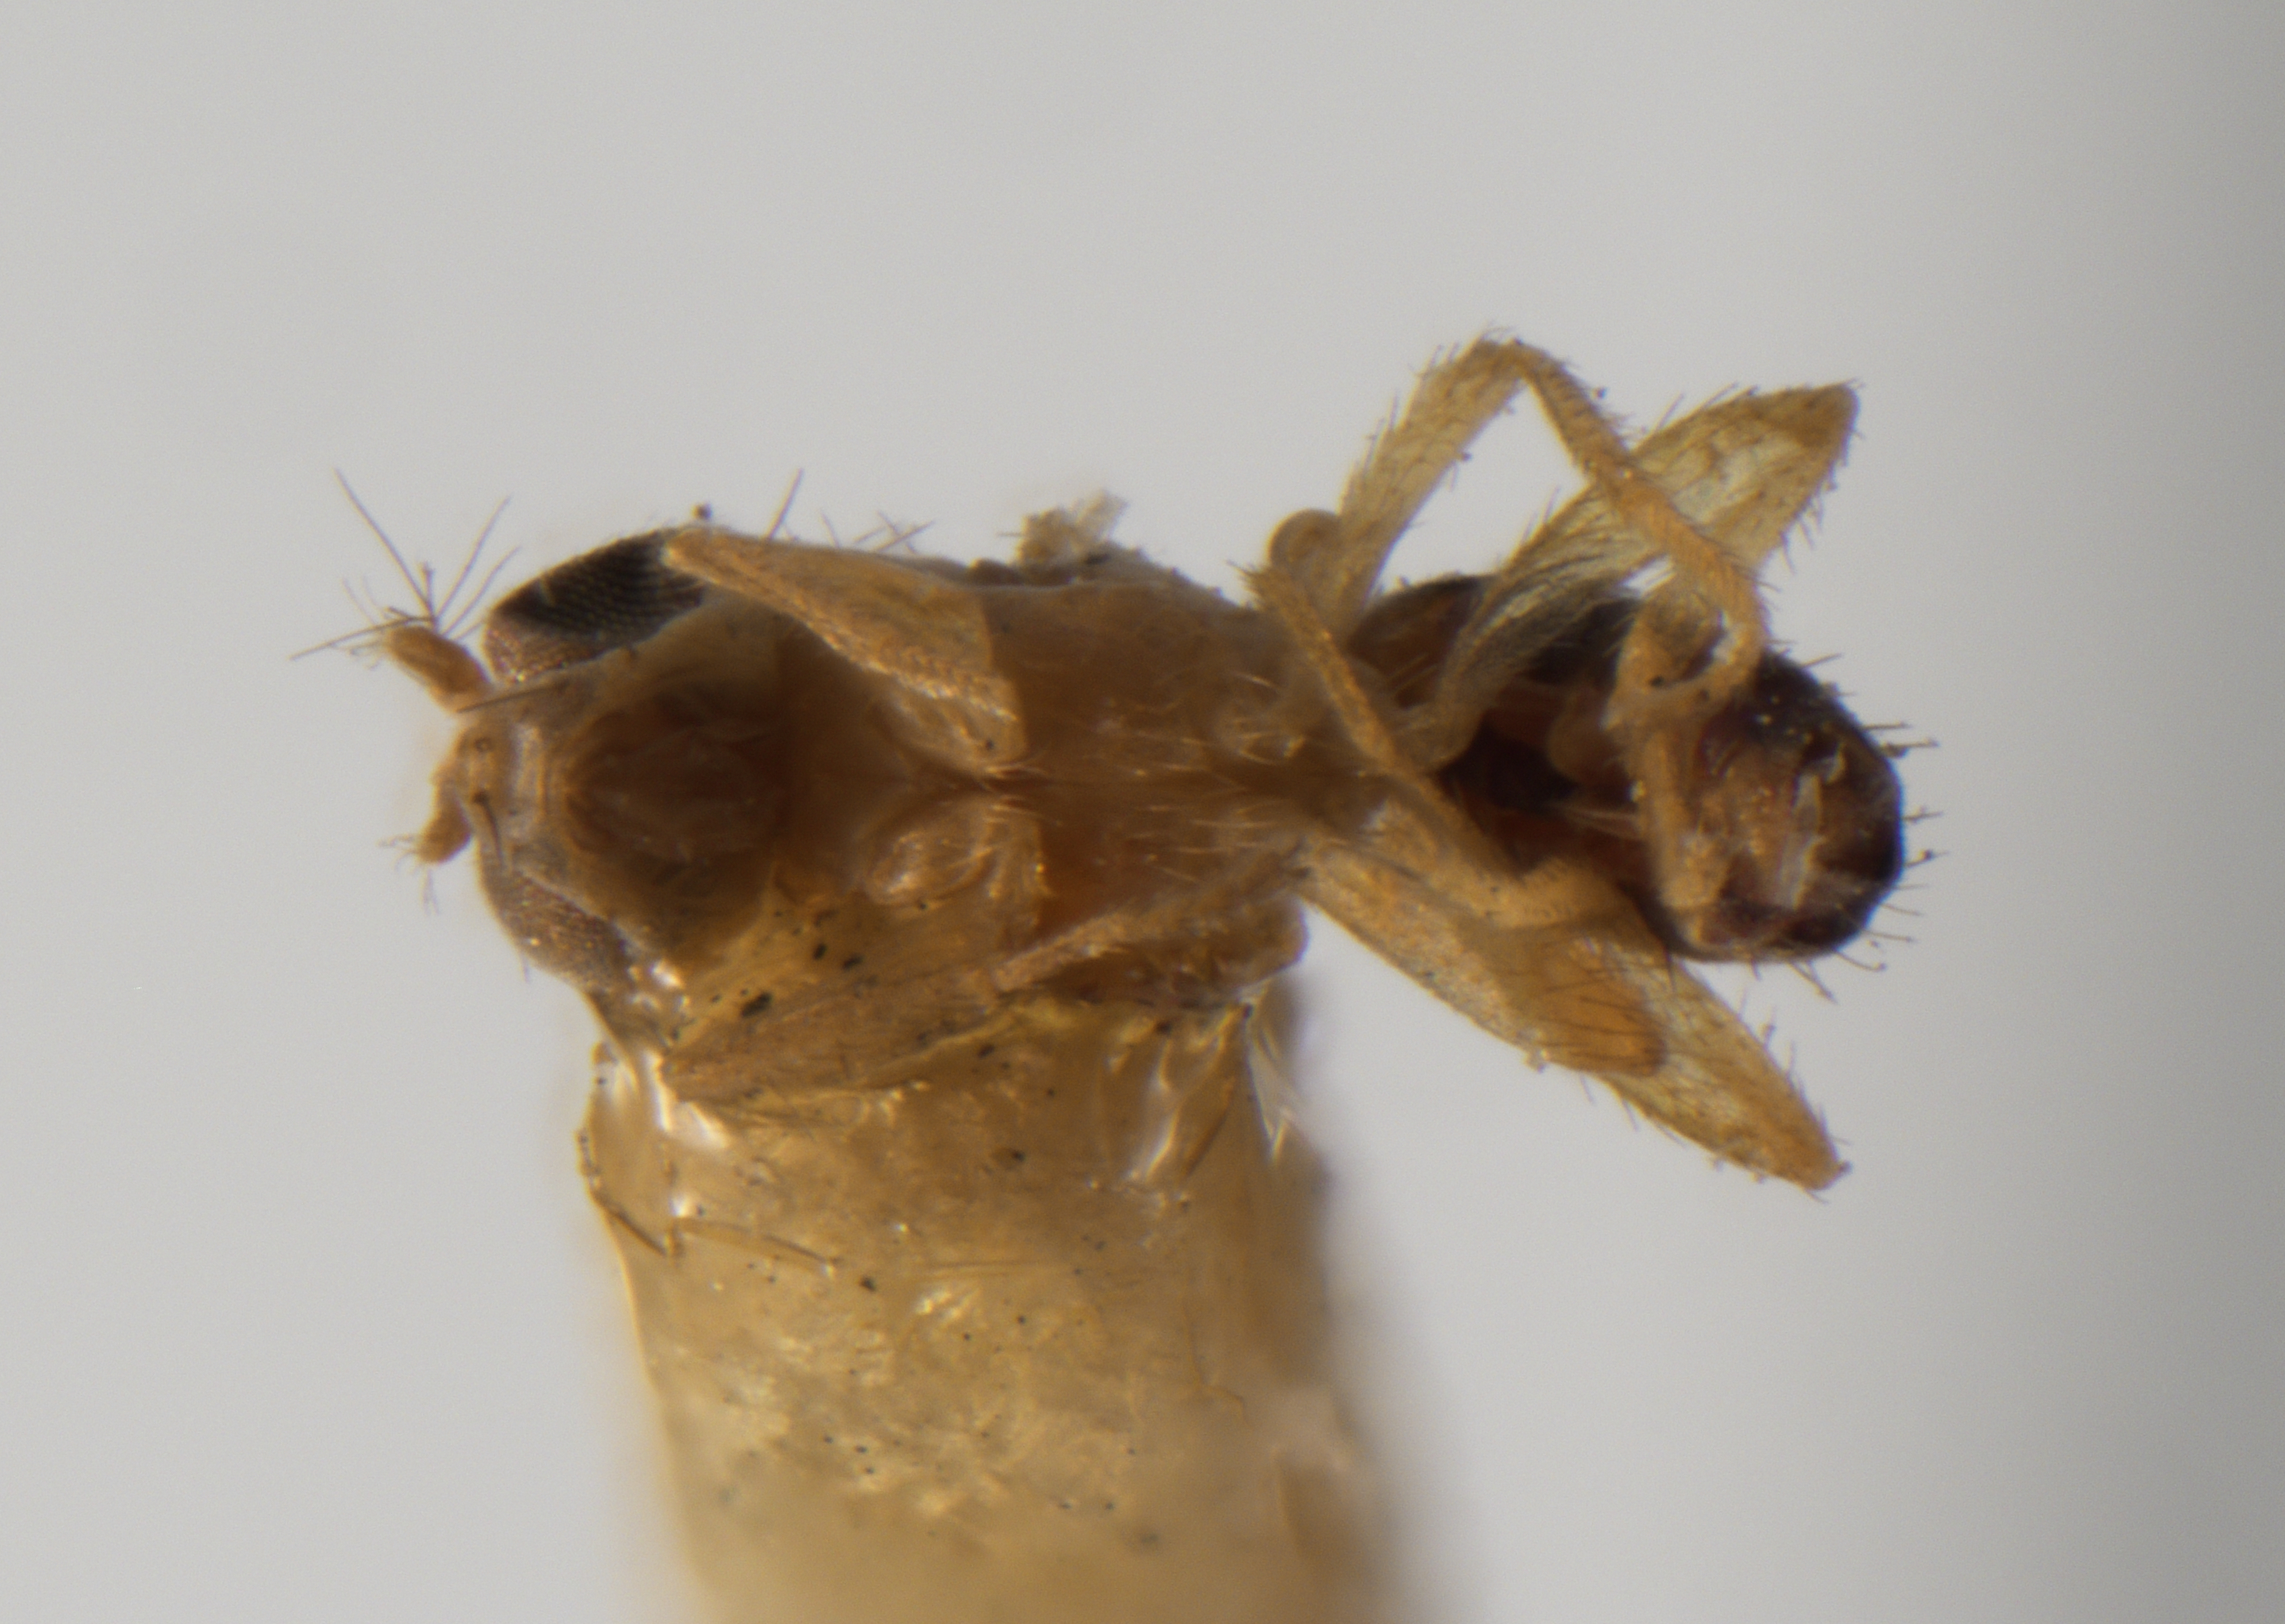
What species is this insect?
Stenomicra angustata
